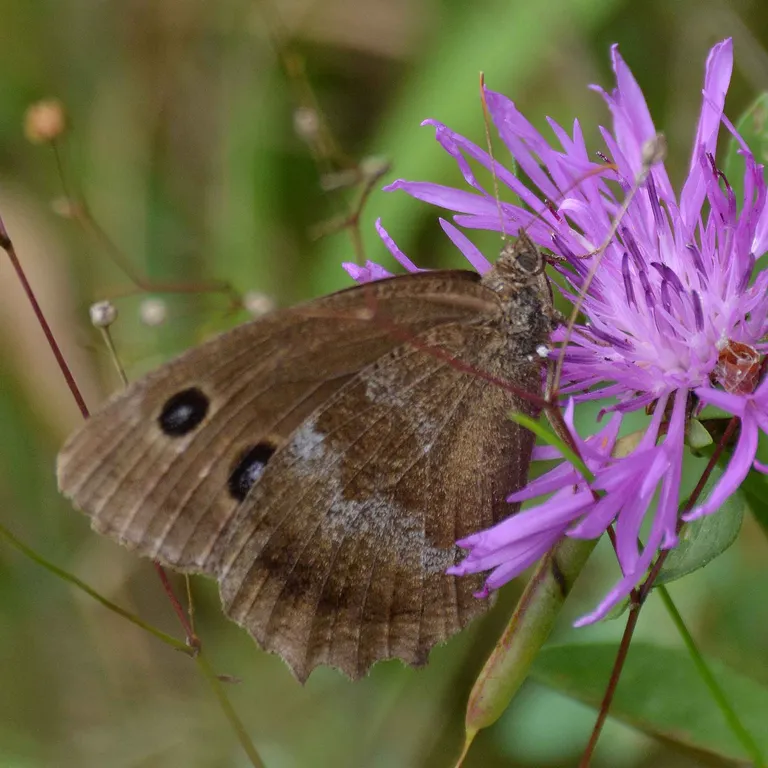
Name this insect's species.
Minois dryas
